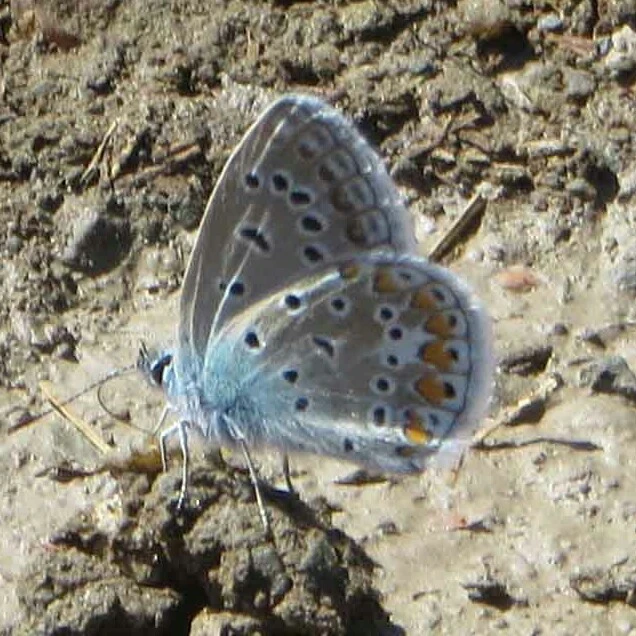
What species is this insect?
Polyommatus icarus
